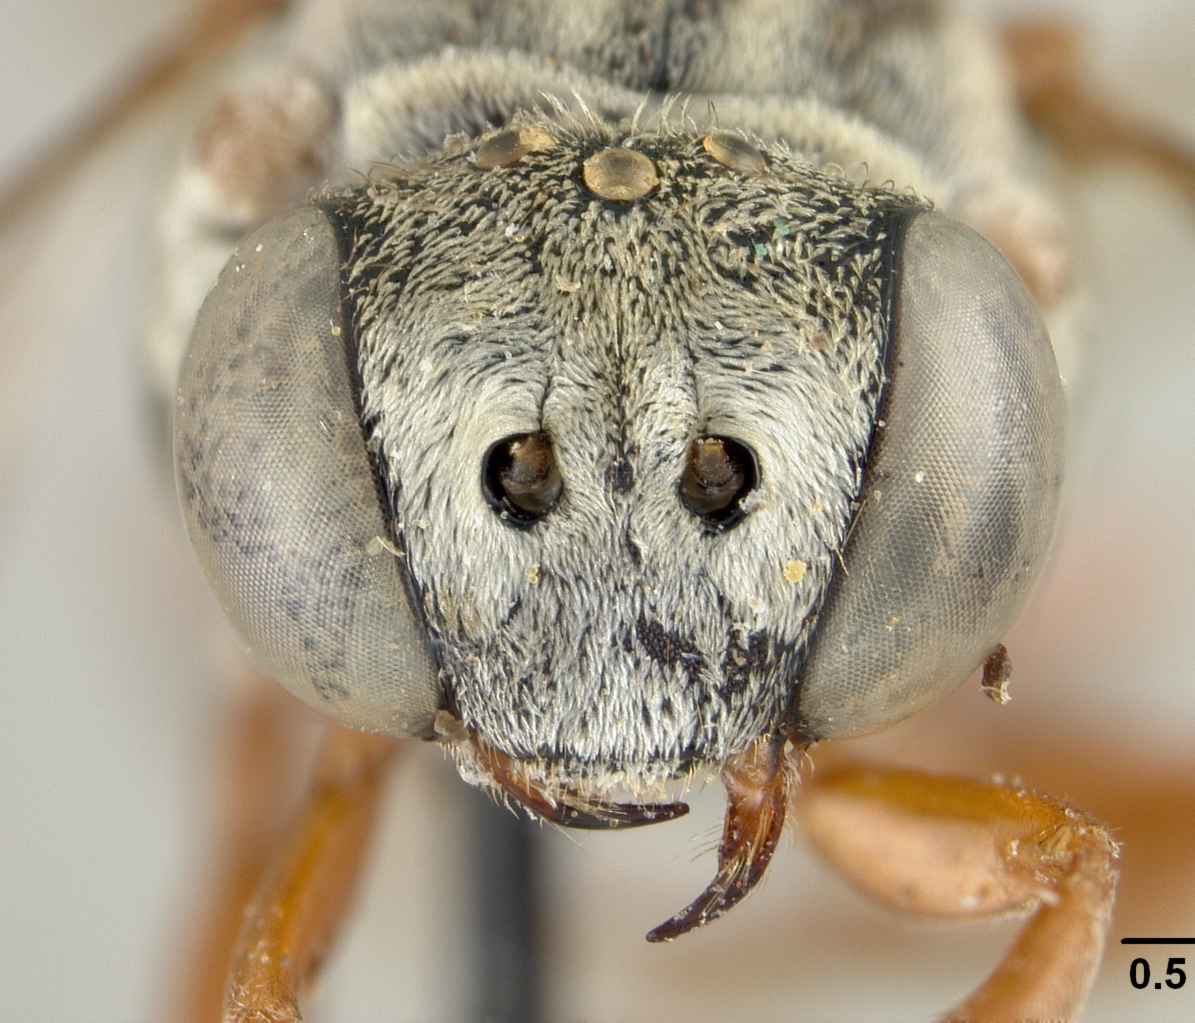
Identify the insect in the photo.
Epeolus australis
